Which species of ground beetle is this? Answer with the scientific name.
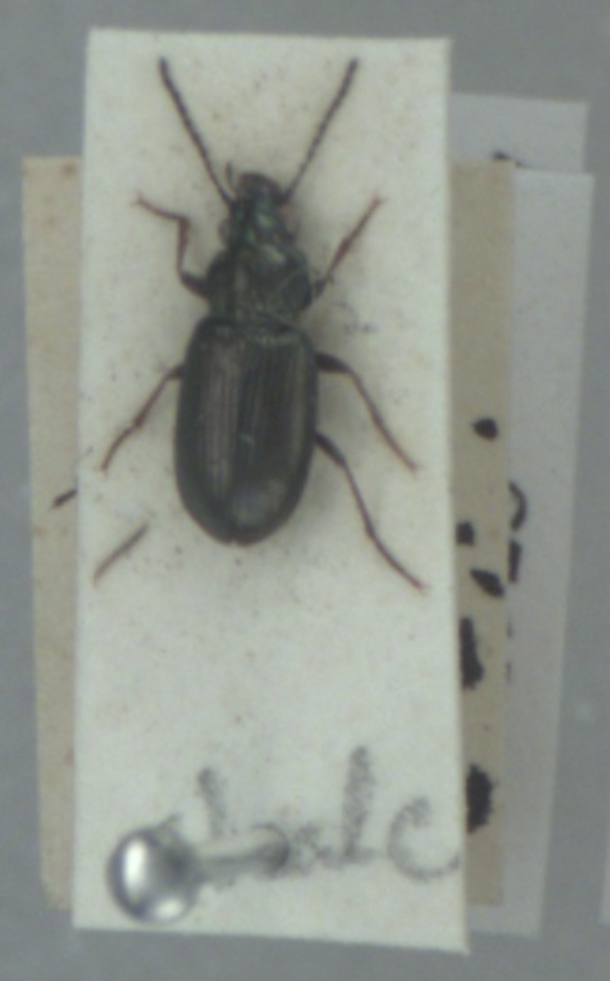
Pogonus chalceus
